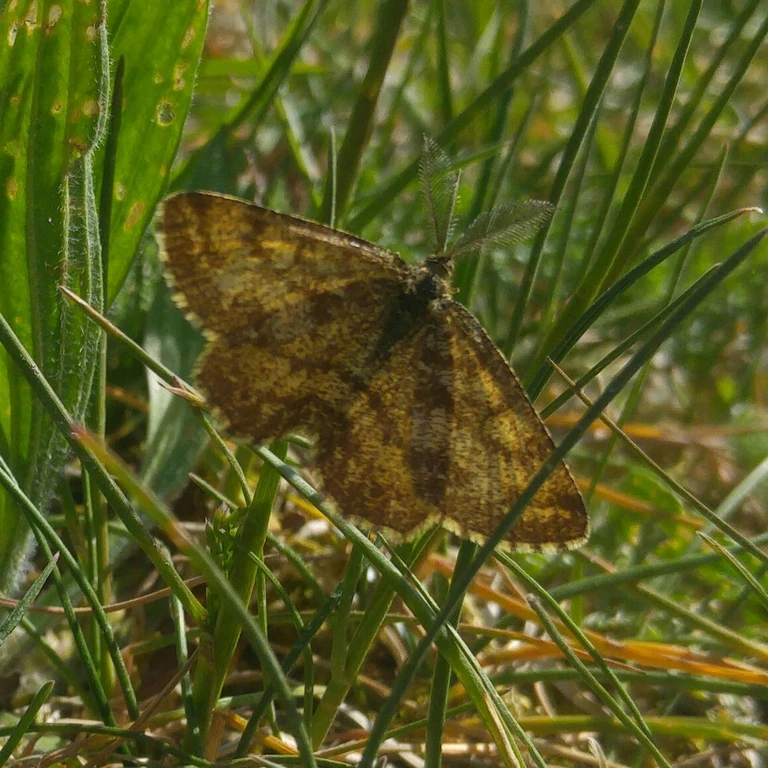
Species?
Ematurga atomaria
